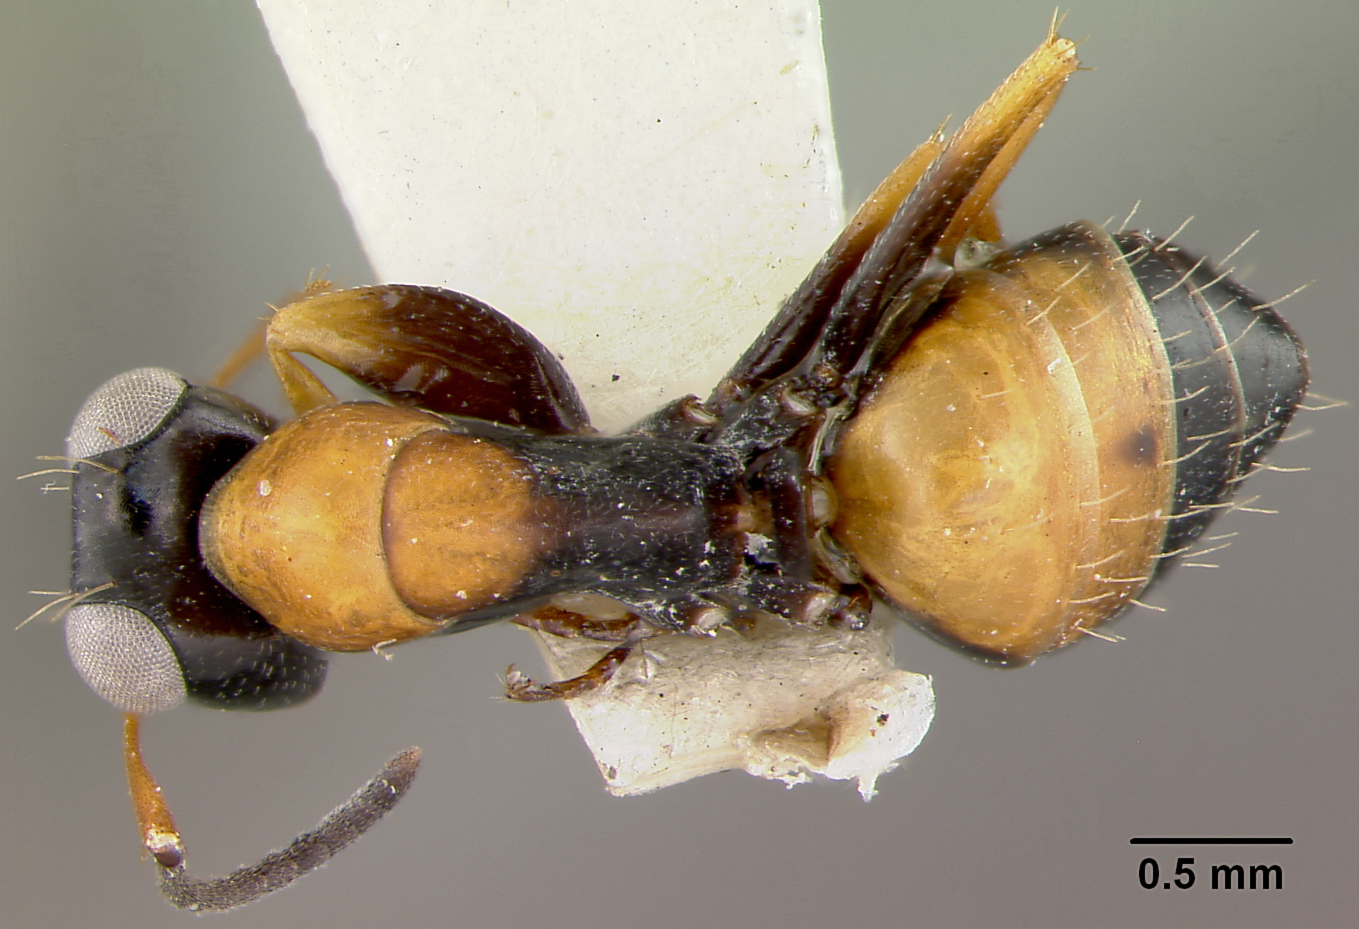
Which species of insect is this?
Opisthopsis pictus
